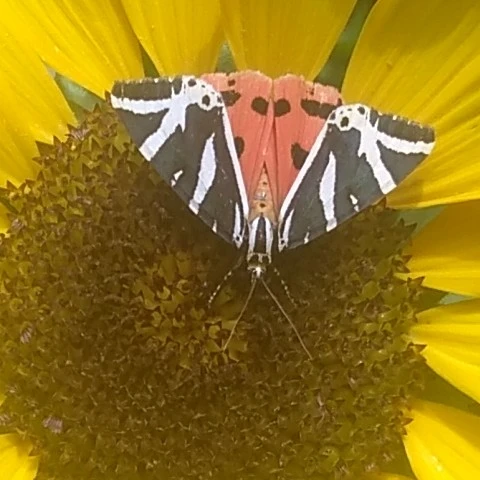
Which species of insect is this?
Euplagia quadripunctaria
